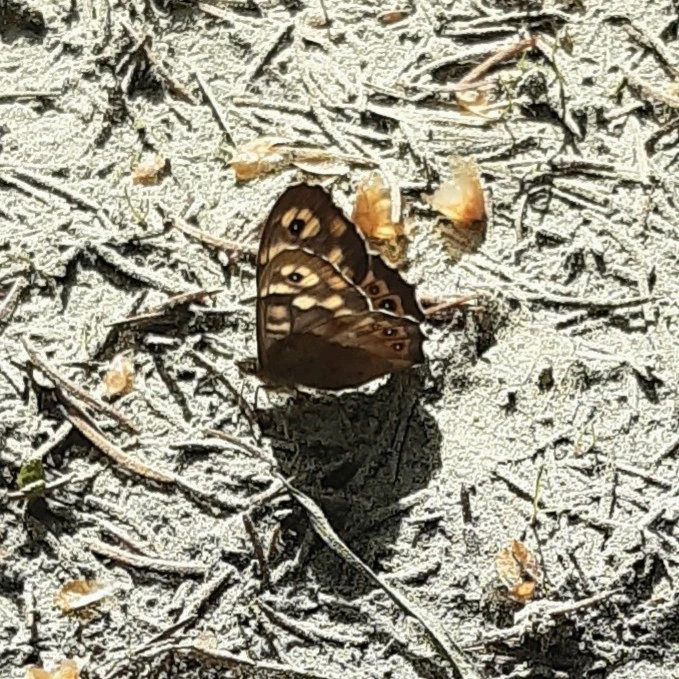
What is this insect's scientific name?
Pararge aegeria
